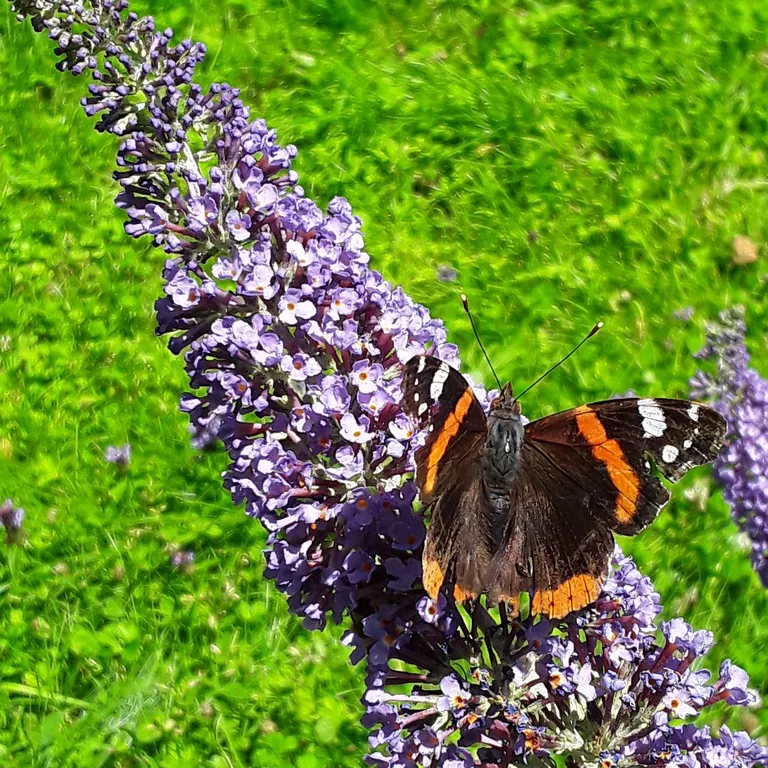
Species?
Vanessa atalanta
